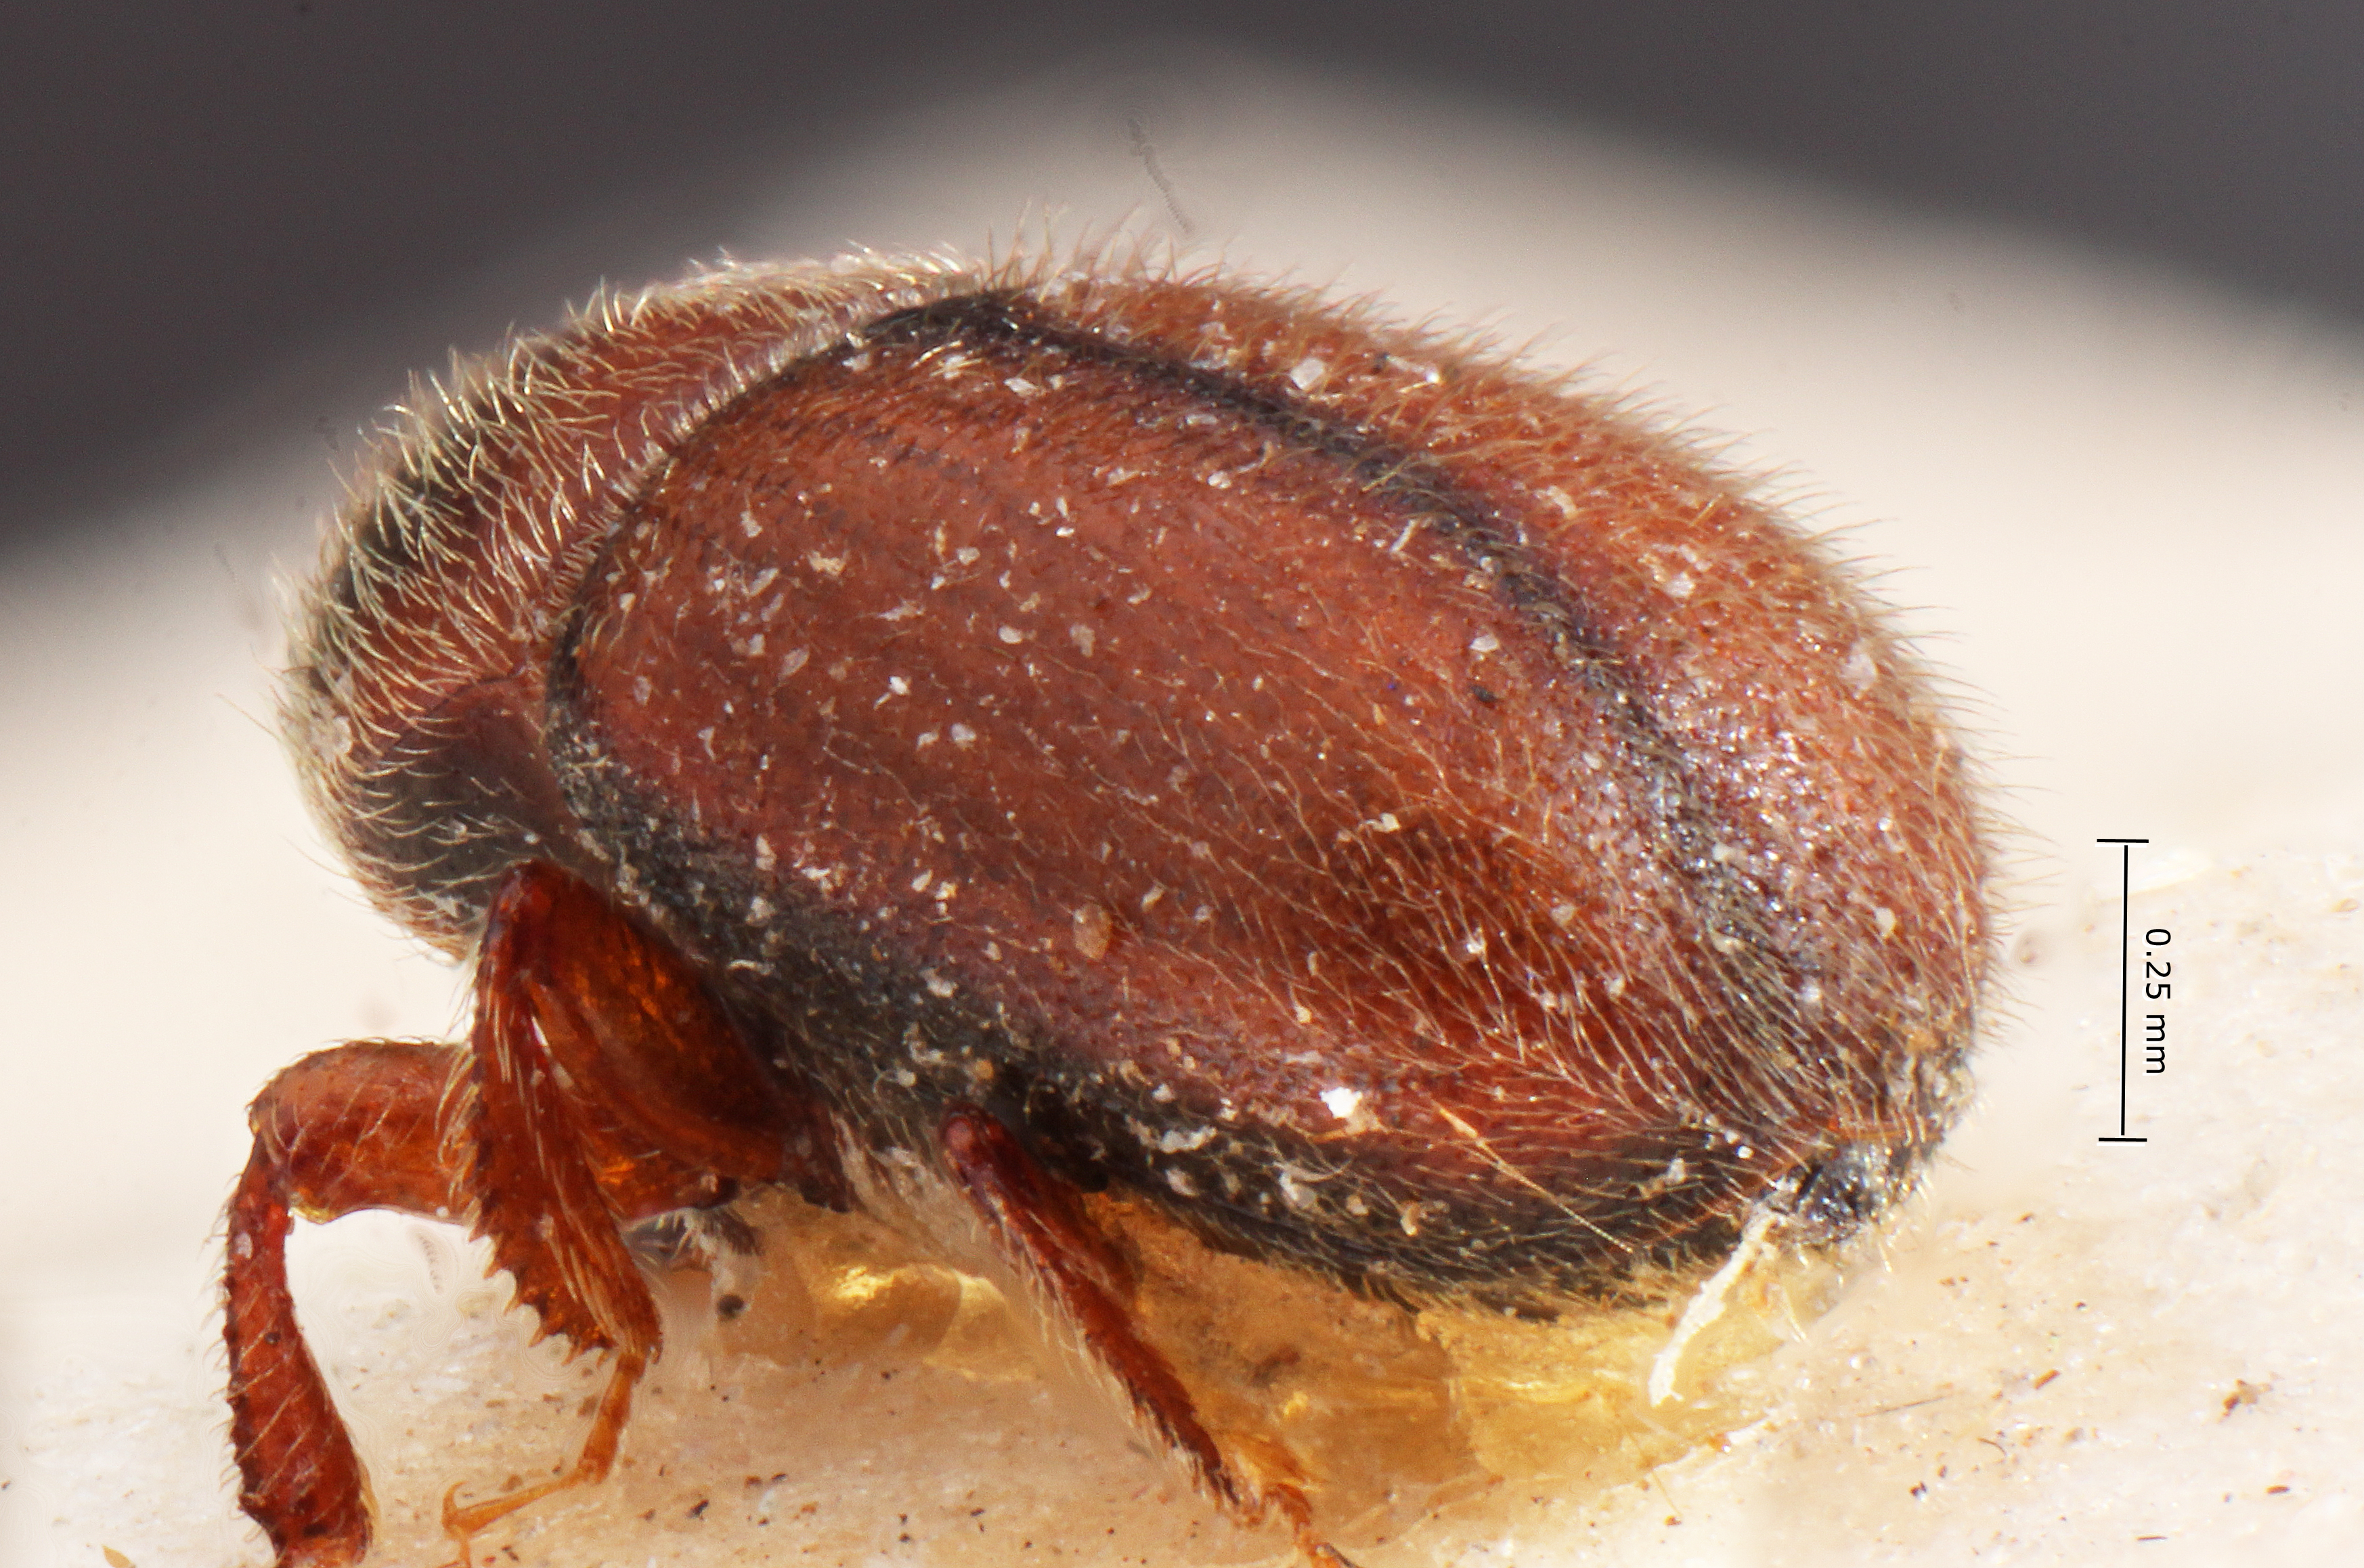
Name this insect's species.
Hylocurosoma confusum
